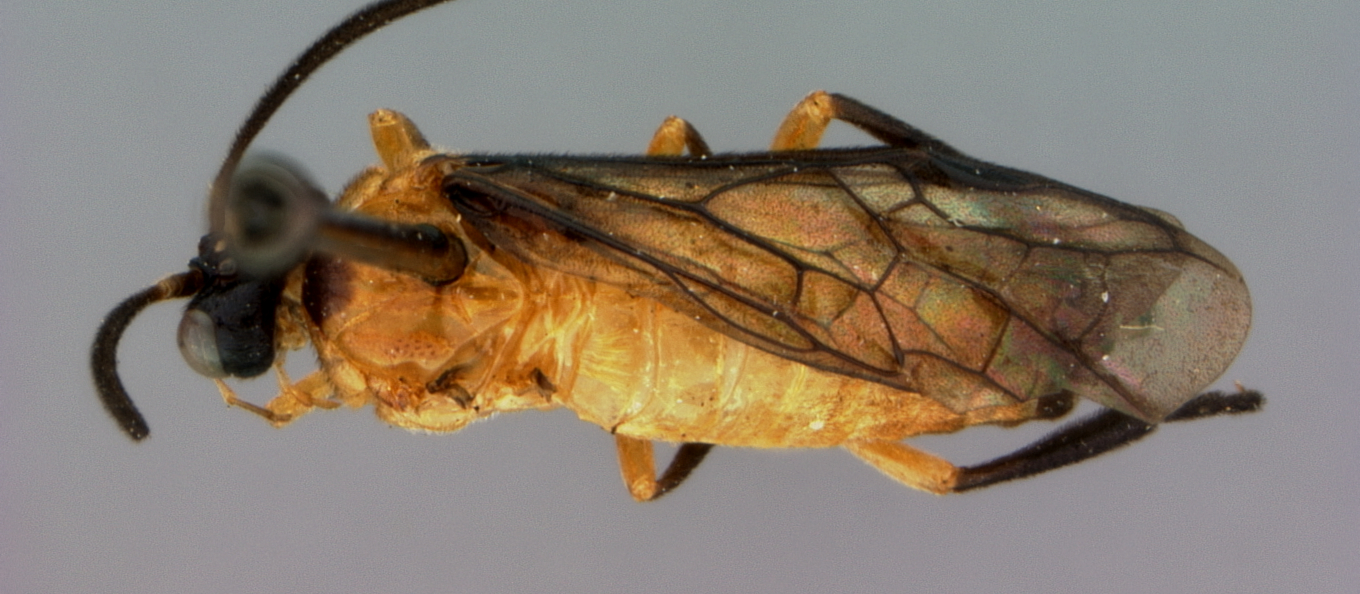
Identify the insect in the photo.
Caloptilia nigrostoma
